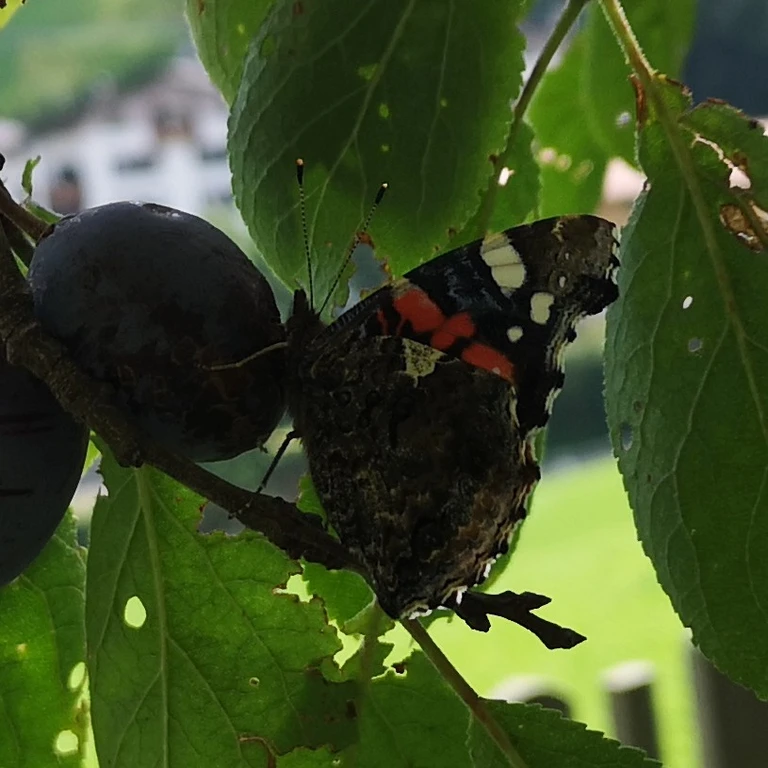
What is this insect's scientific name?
Vanessa atalanta
